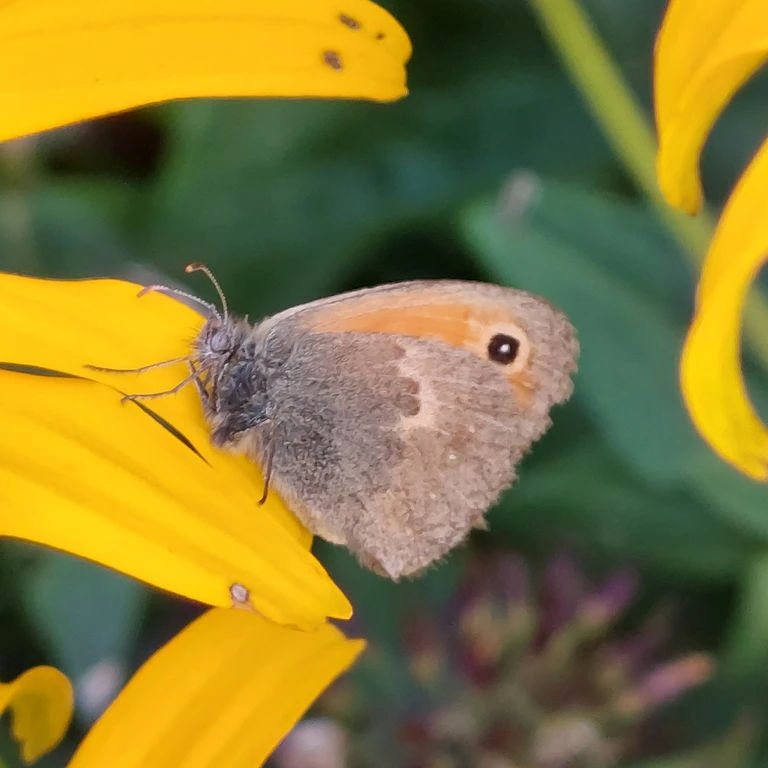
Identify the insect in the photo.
Coenonympha pamphilus
